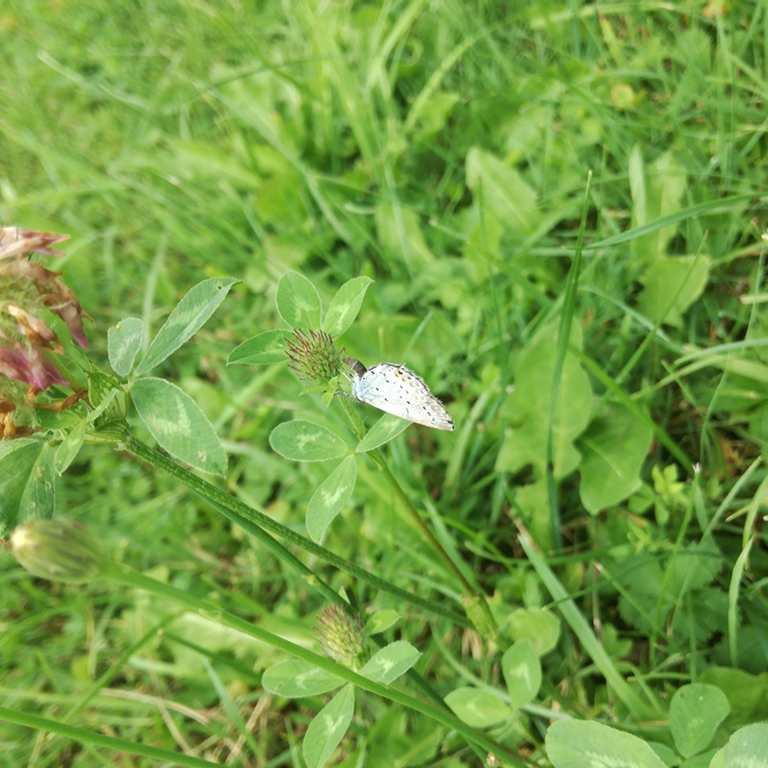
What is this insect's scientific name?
Cupido argiades (also Elkalyce argiades)
